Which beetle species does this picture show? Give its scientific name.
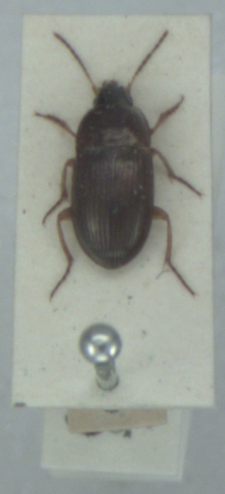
Amara familiaris
